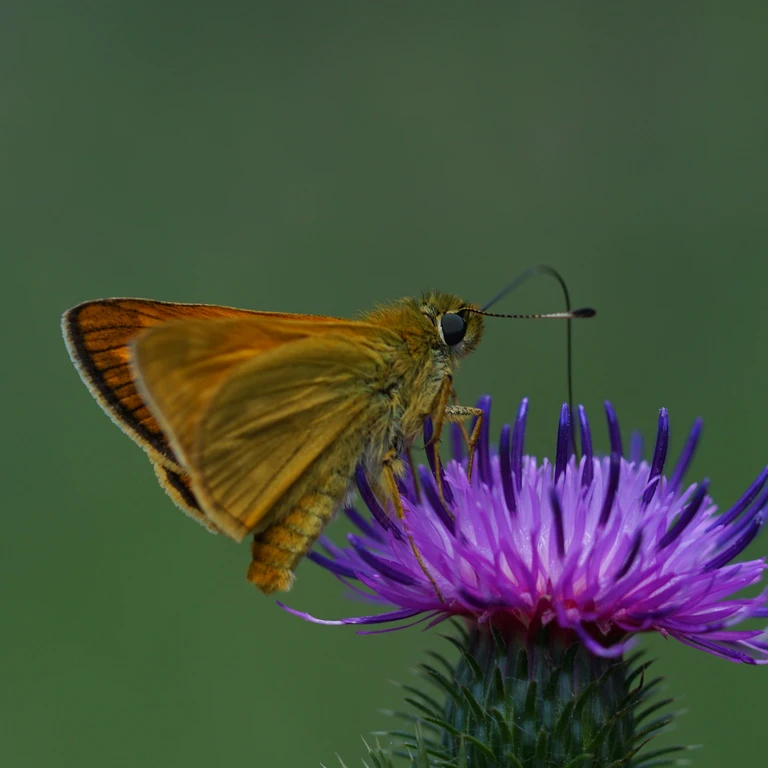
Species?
Ochlodes sylvanus (also Ochlodes venata)
